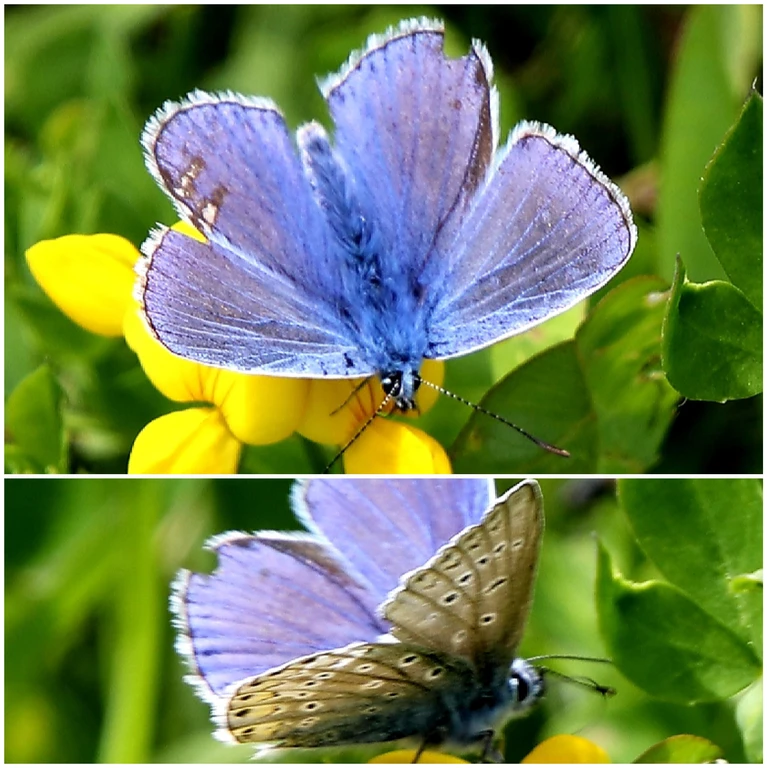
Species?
Polyommatus icarus
